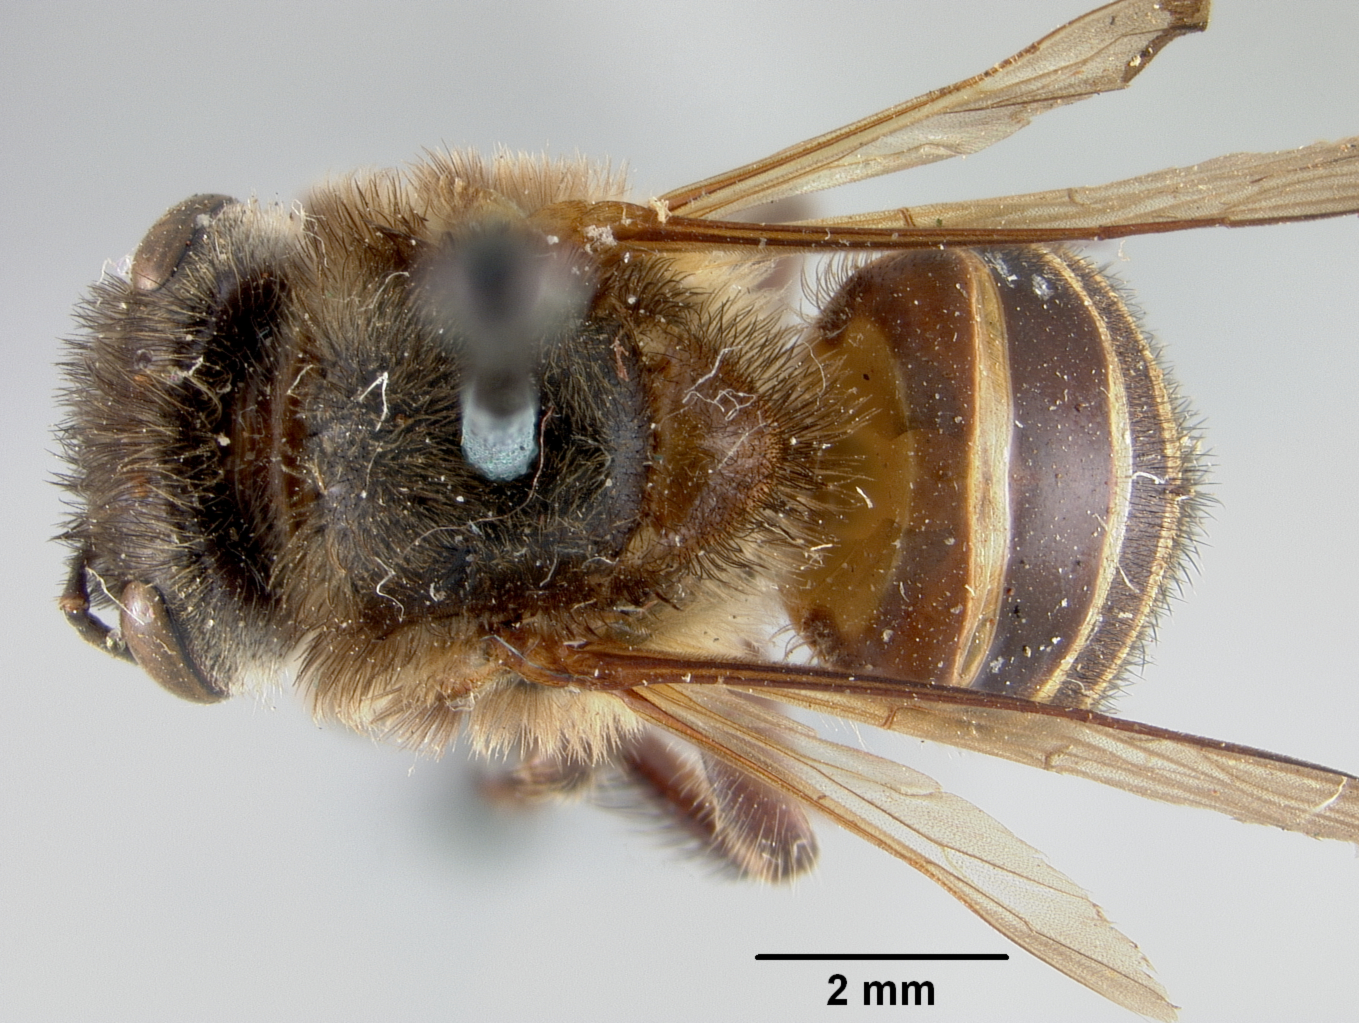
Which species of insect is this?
Melipona fasciata
